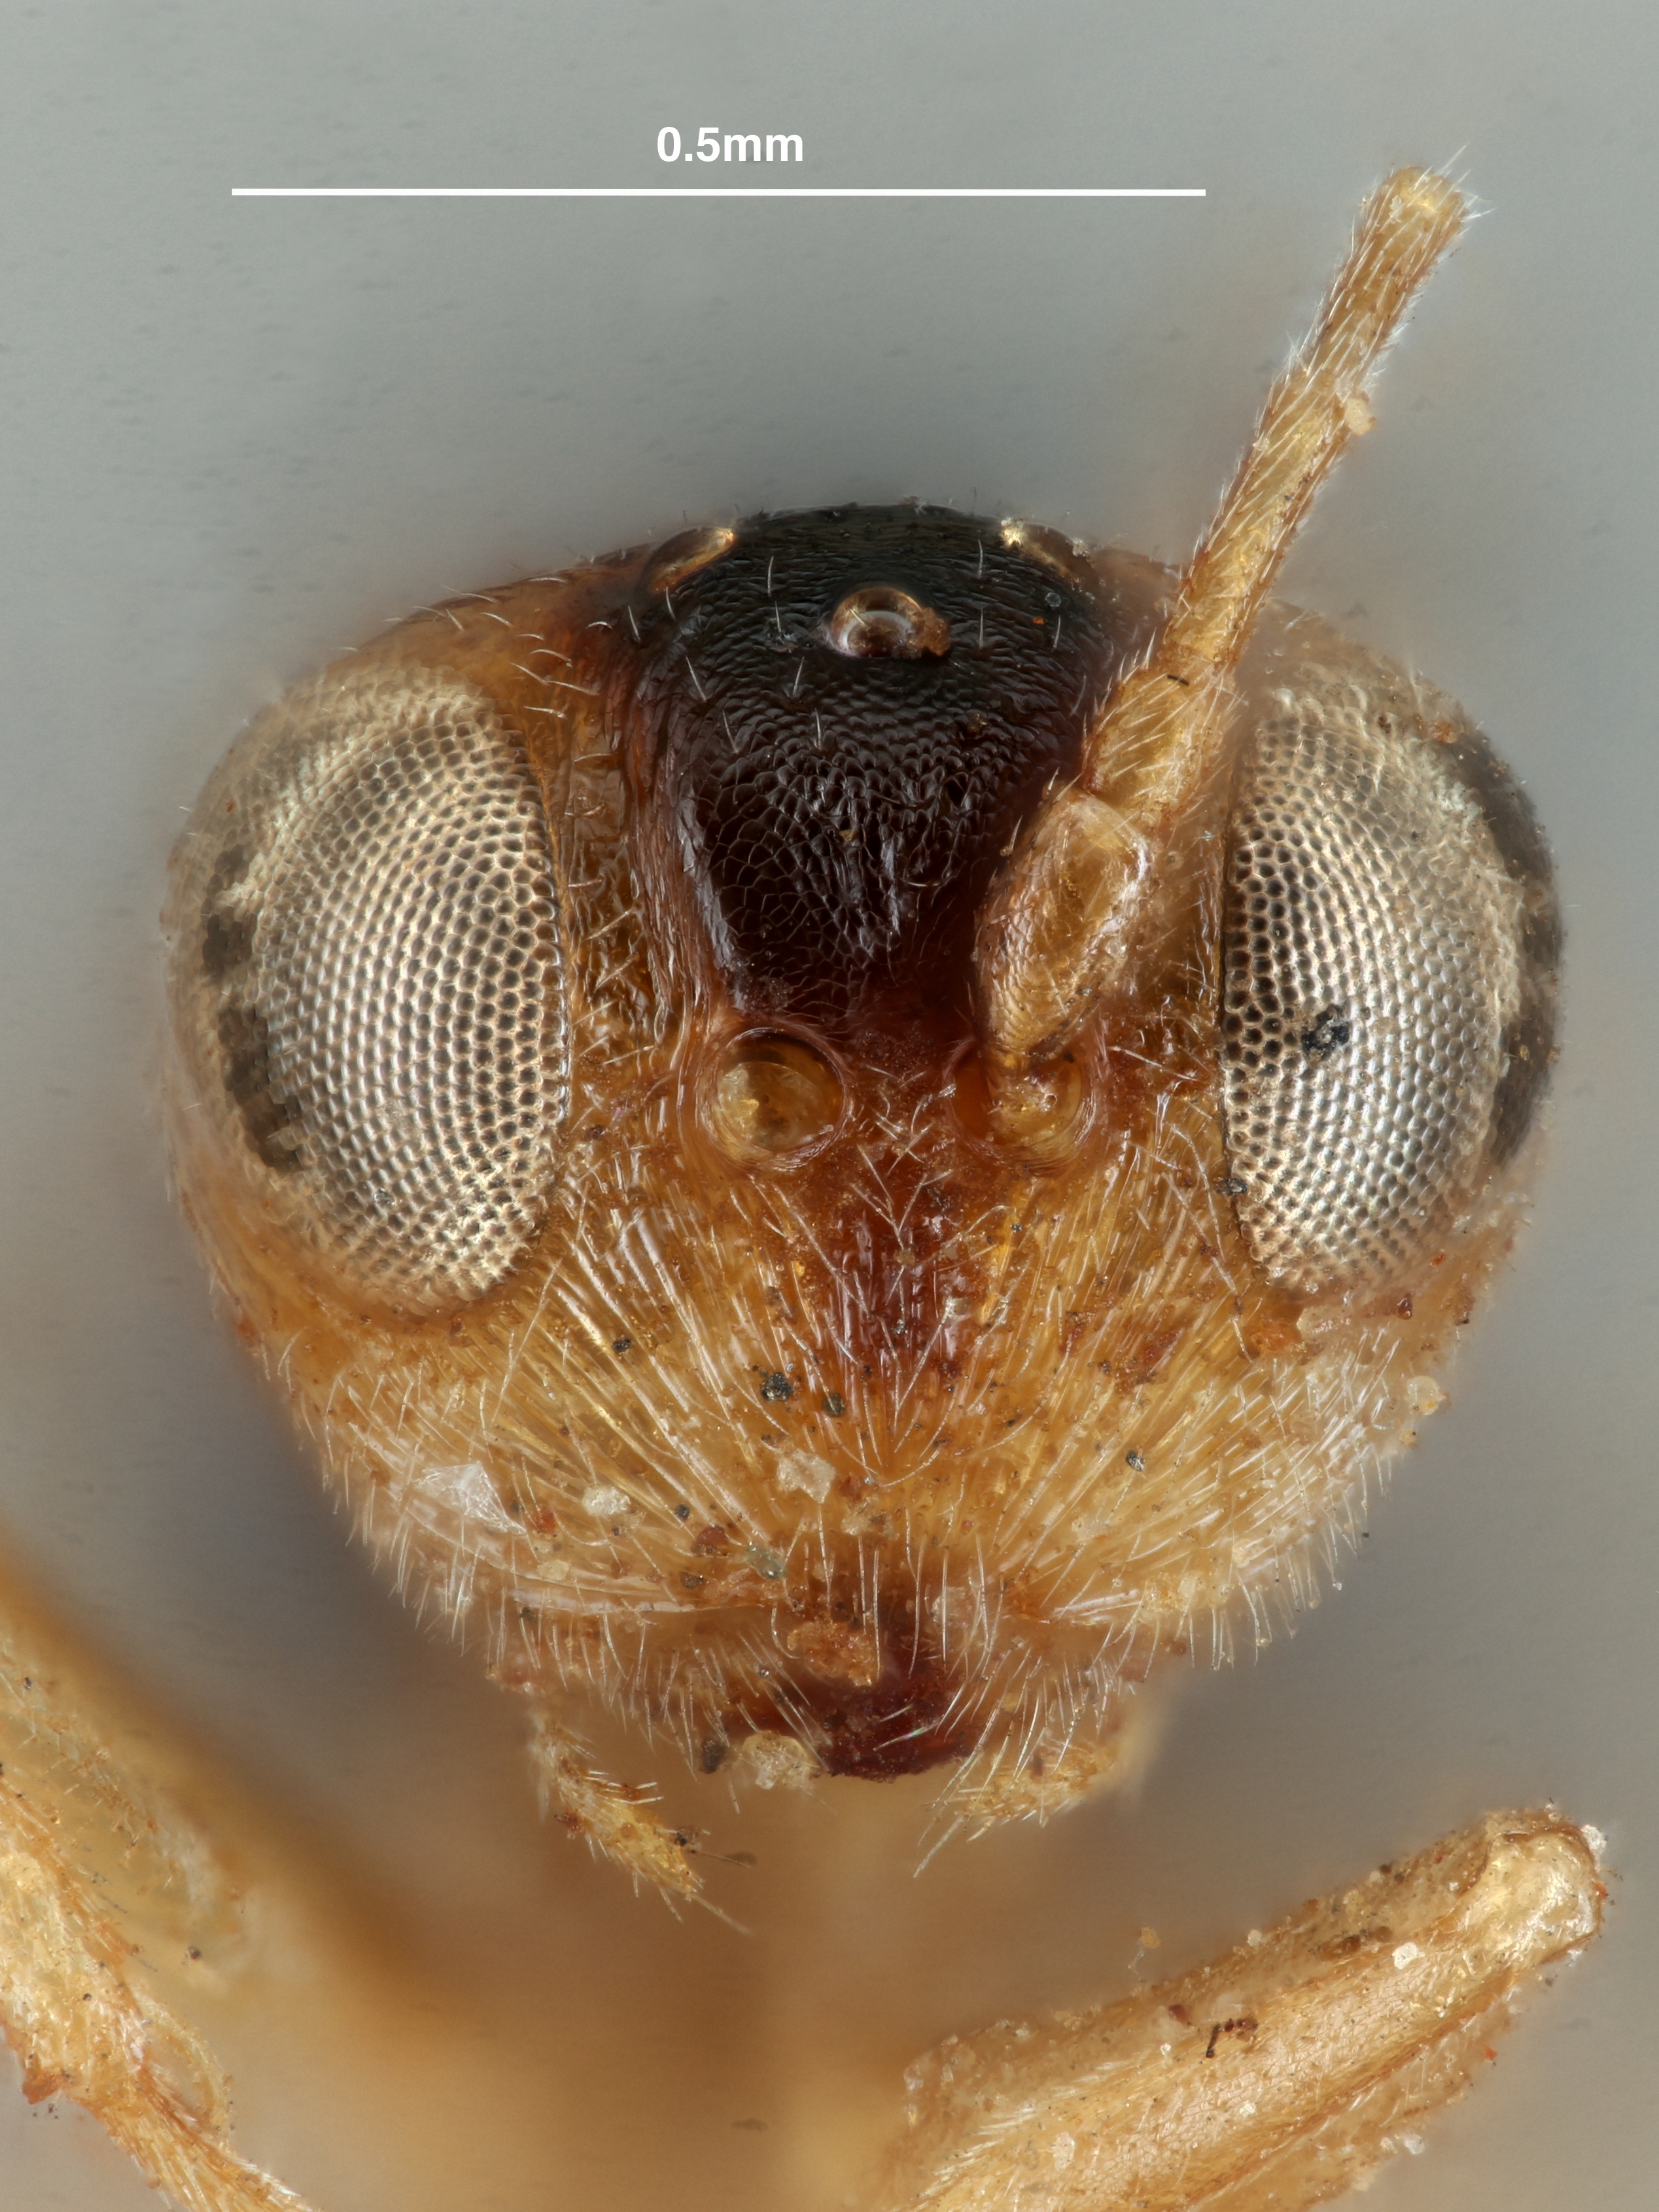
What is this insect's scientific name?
Synergus incisus
